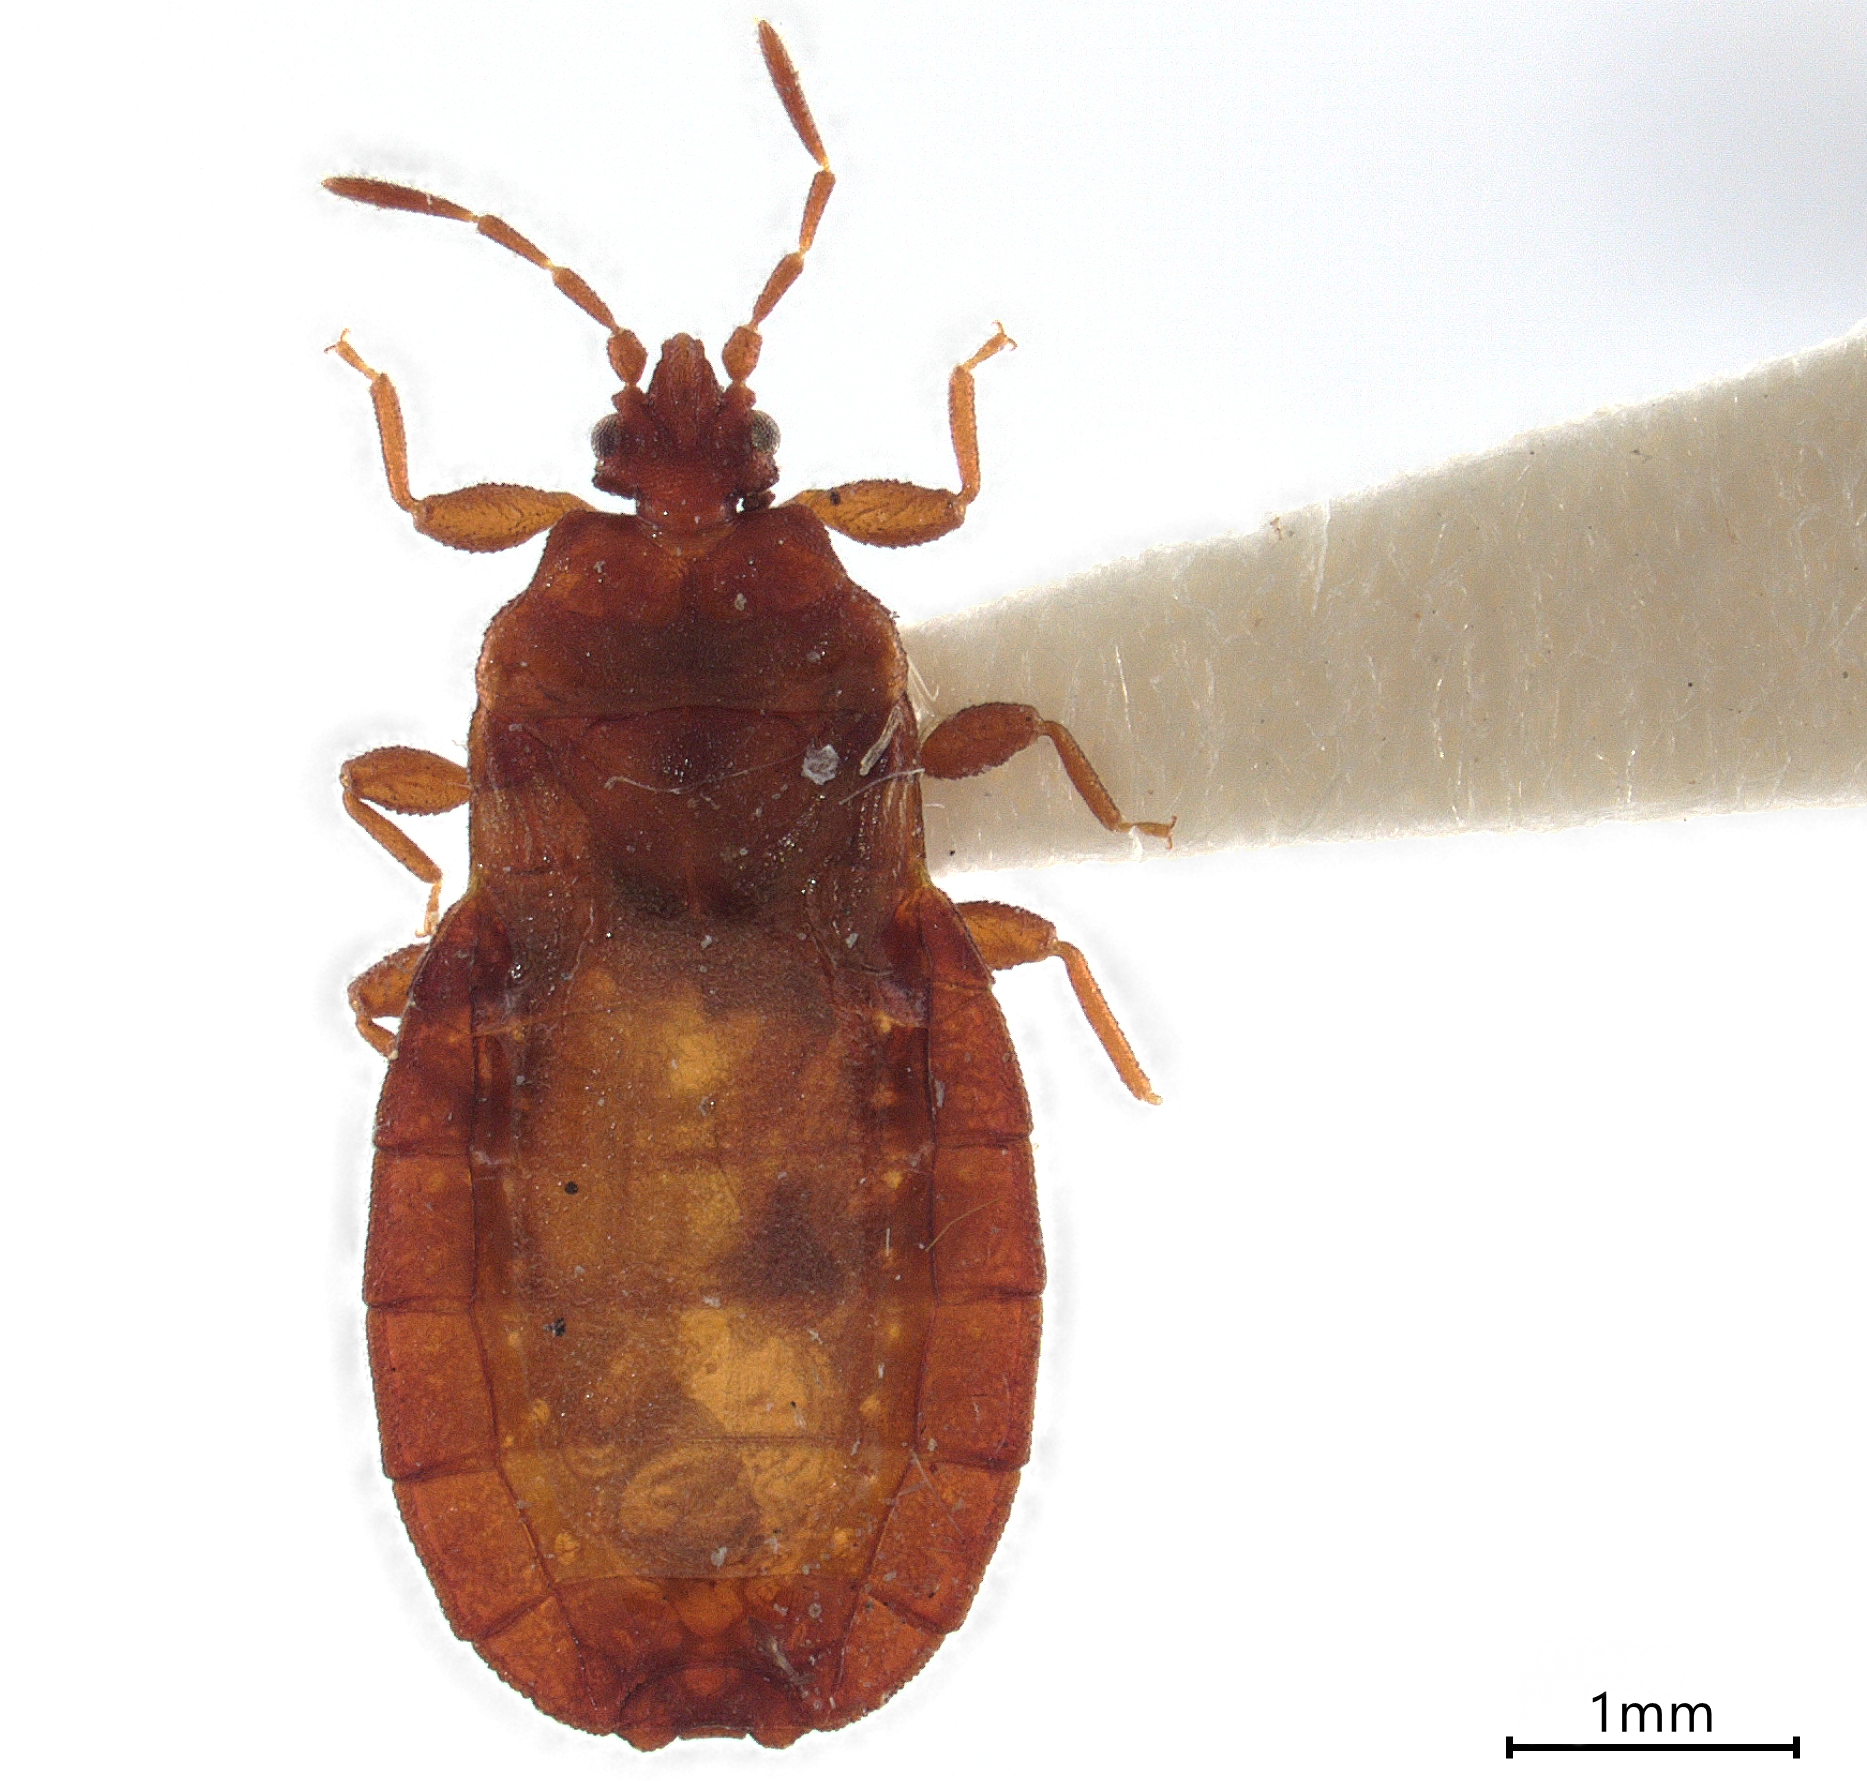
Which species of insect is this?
Iralunelus castaneipennis
